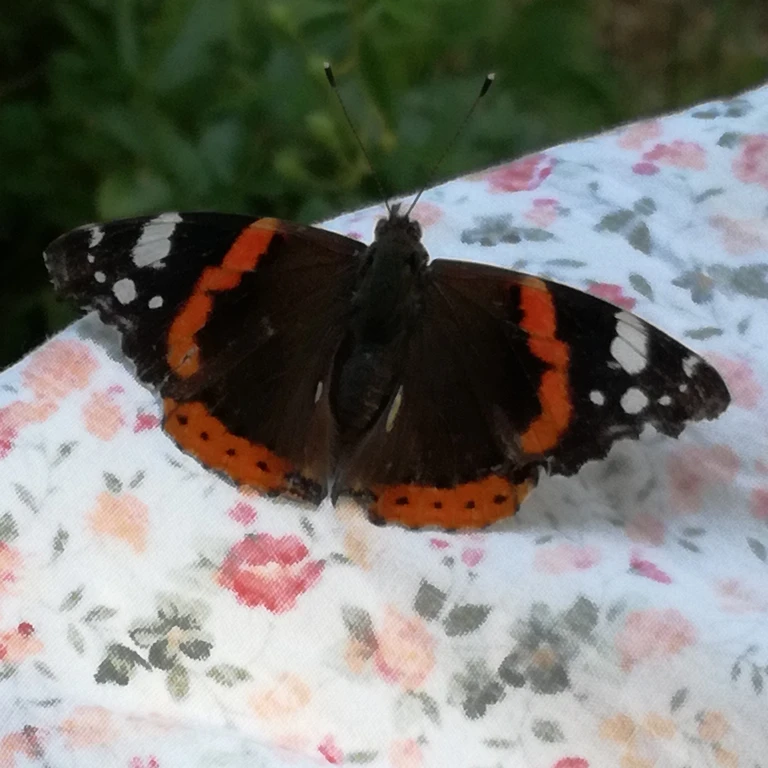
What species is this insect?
Vanessa atalanta
